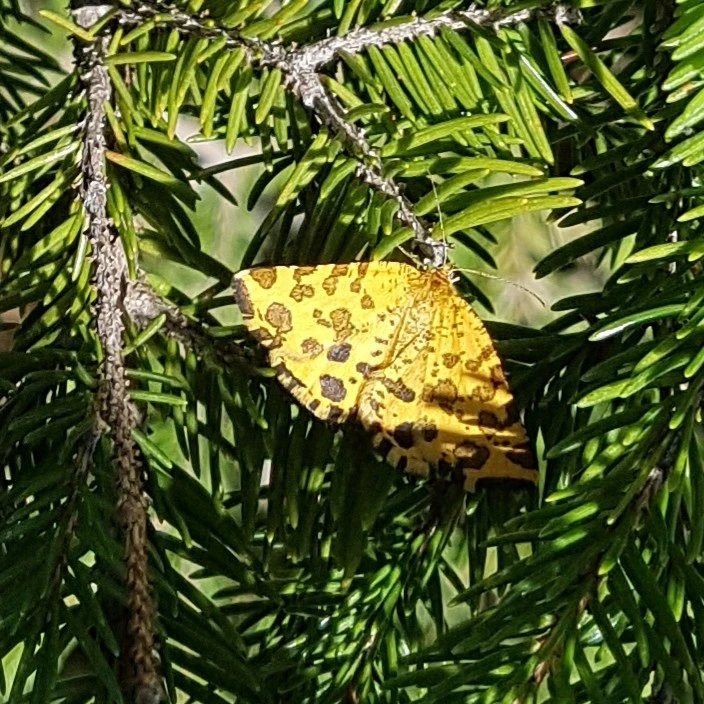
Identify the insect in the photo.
Pseudopanthera macularia
